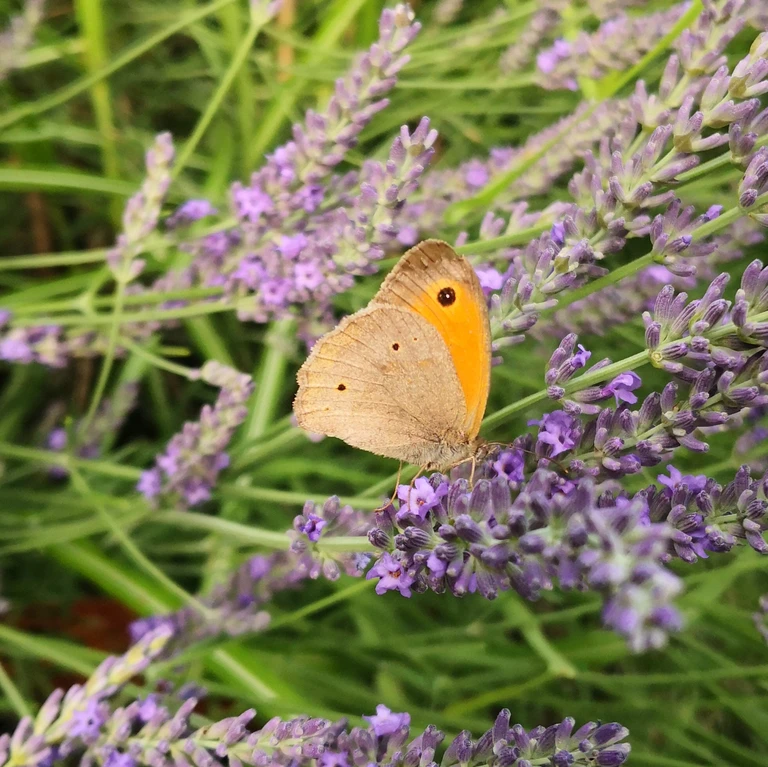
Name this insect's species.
Maniola jurtina
